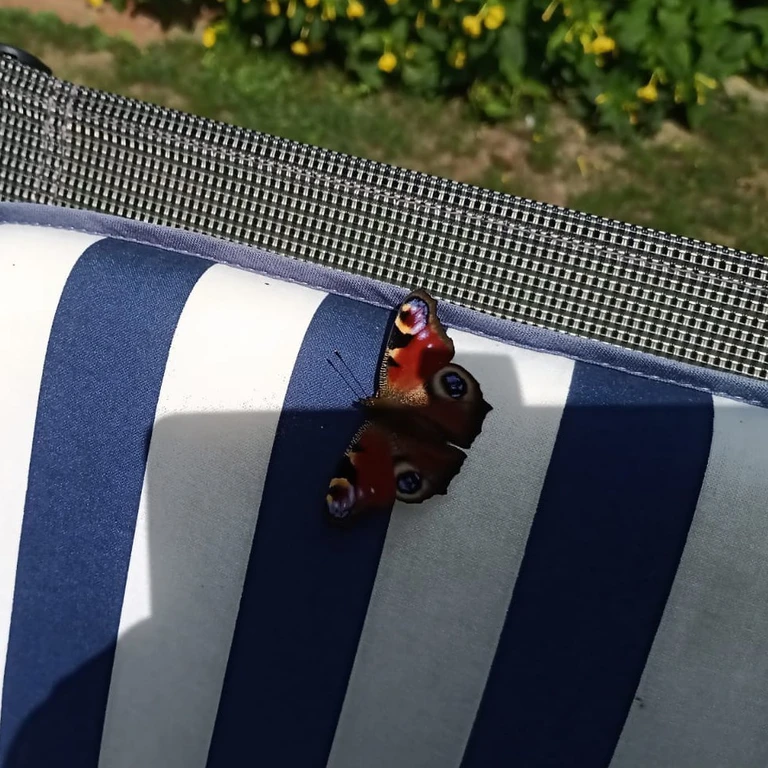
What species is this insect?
Aglais io
